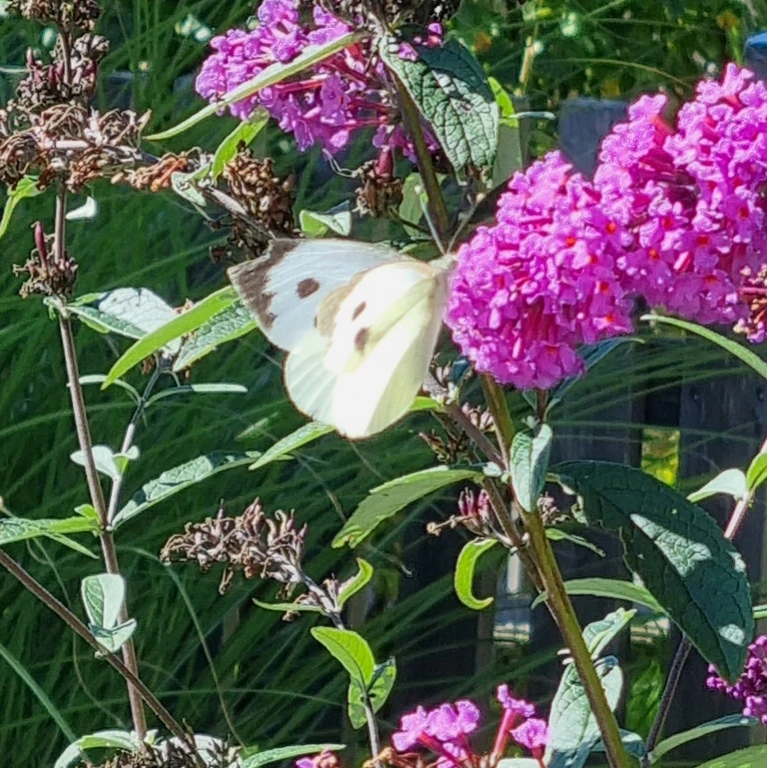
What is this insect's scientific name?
Pieris brassicae
